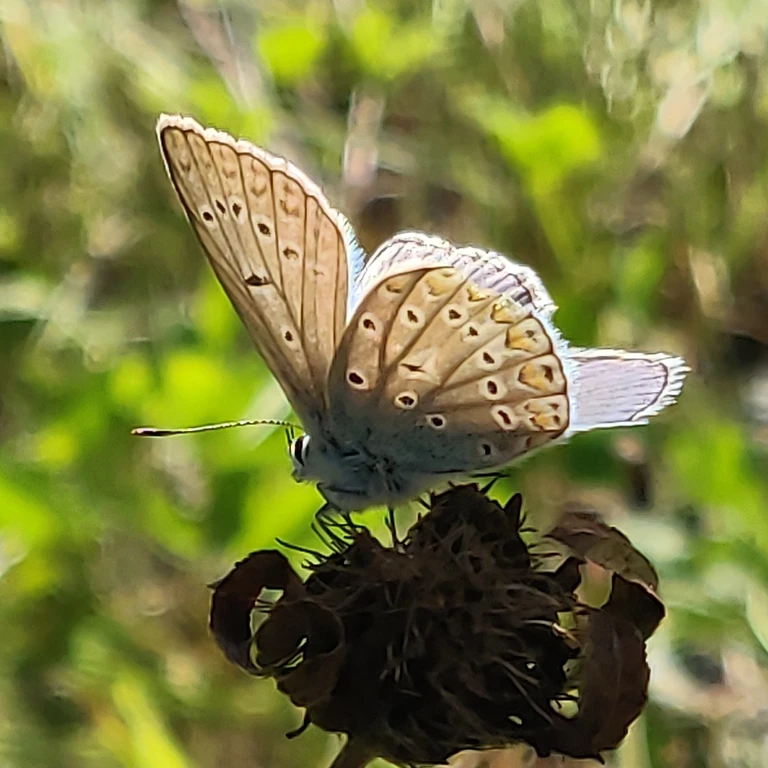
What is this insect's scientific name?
Polyommatus icarus
